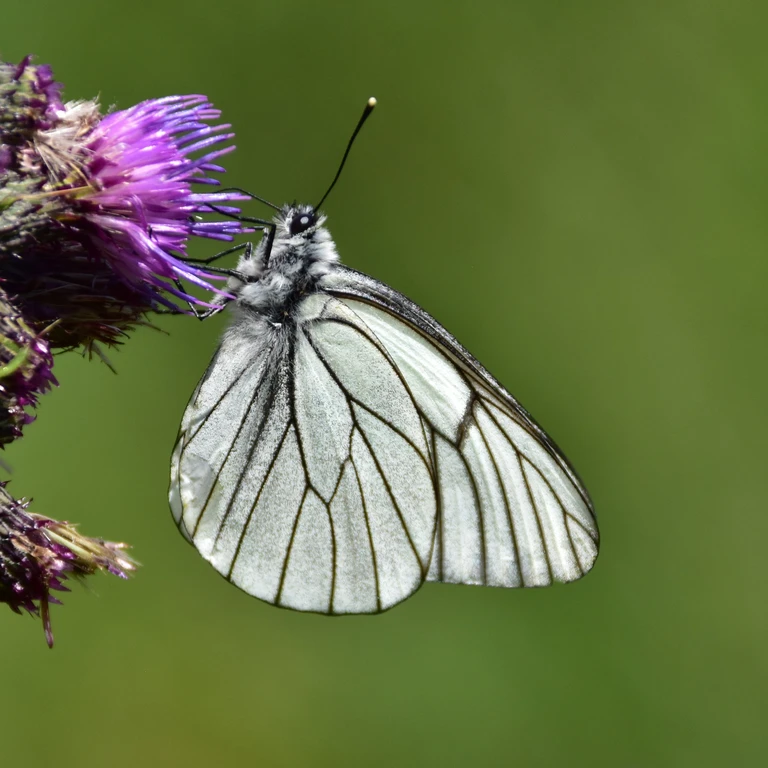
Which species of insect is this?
Aporia crataegi
